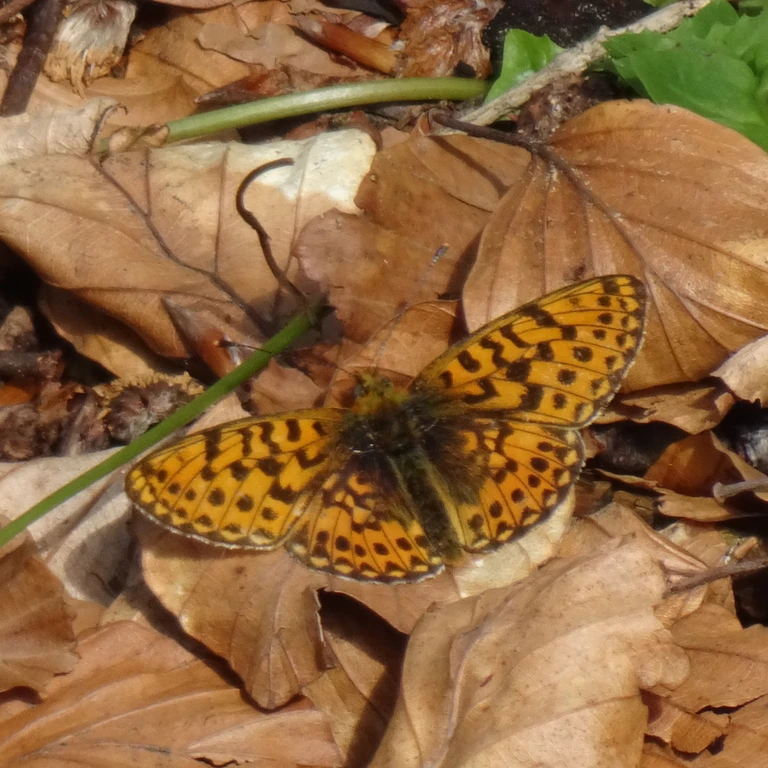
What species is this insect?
Boloria euphrosyne (also Clossiana euphrosyne)
